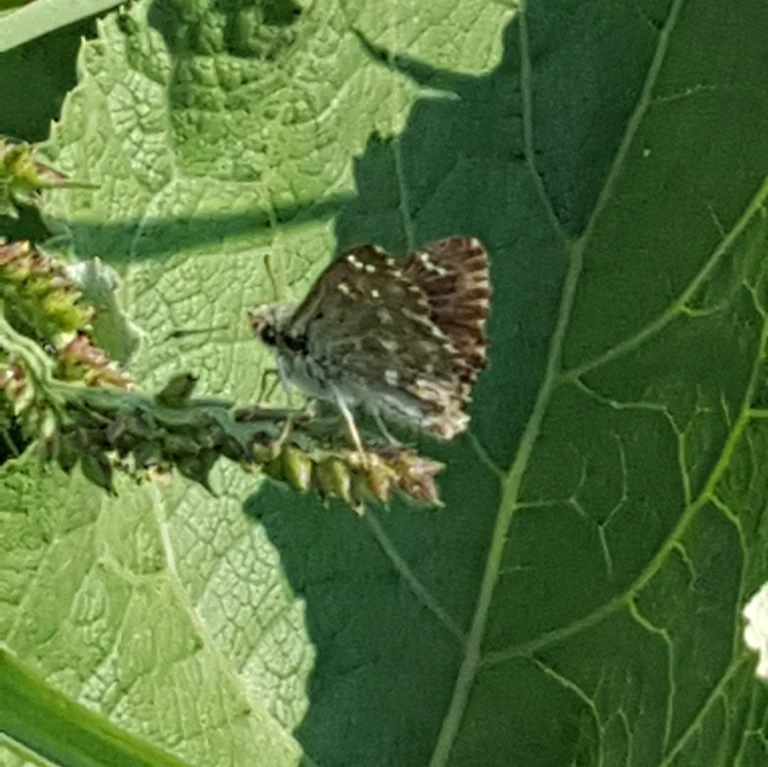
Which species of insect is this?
Carcharodus alceae
